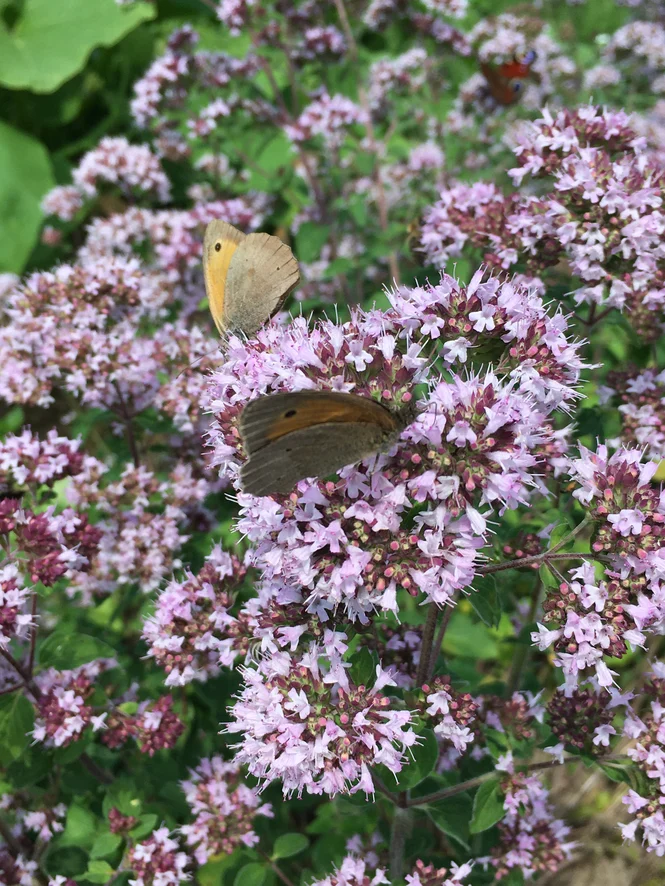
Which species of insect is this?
Maniola jurtina
